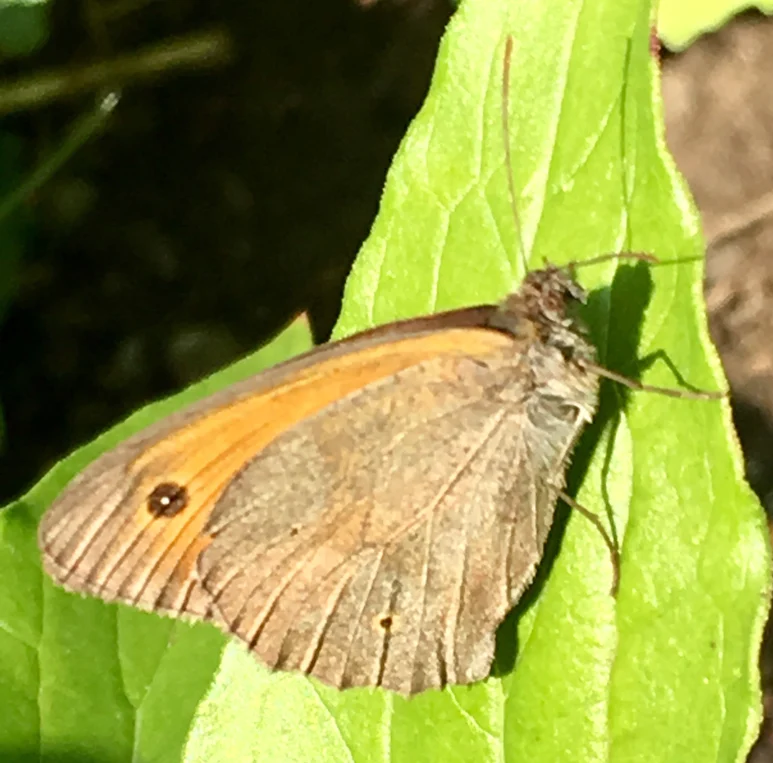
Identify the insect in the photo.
Maniola jurtina
